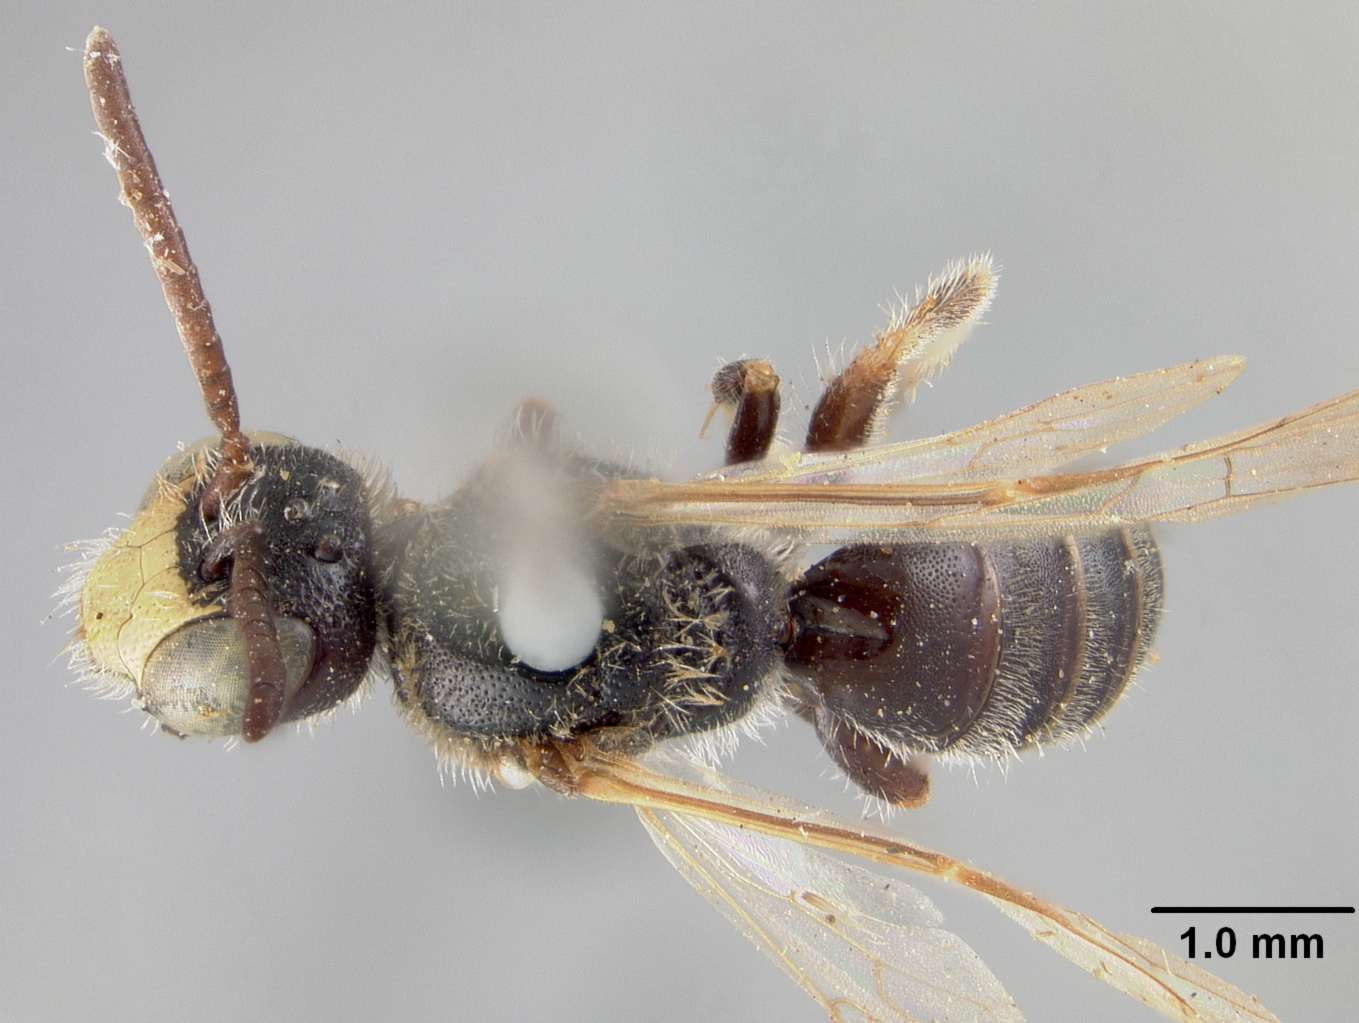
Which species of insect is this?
Calliopsis boylei
